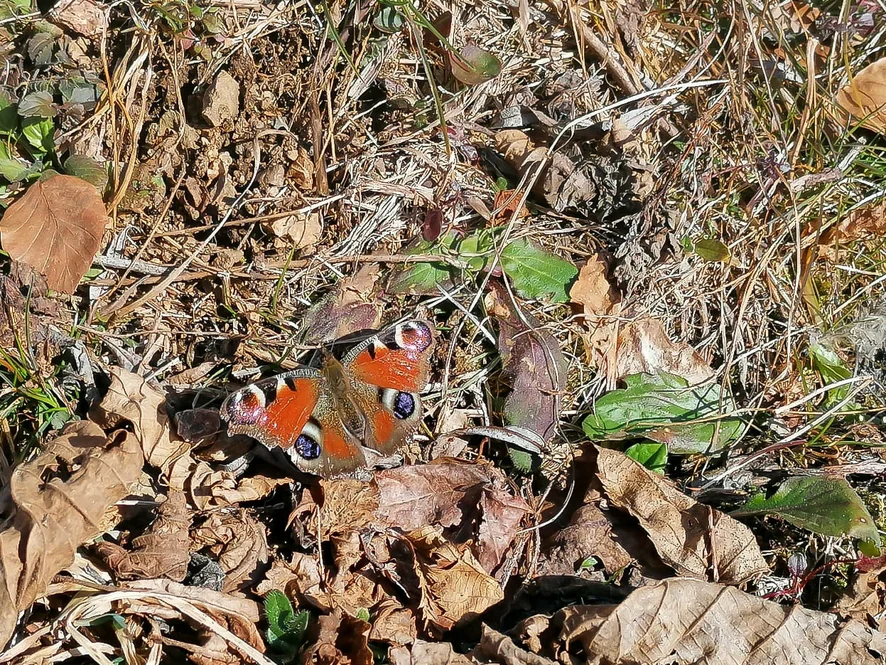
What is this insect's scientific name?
Aglais io
